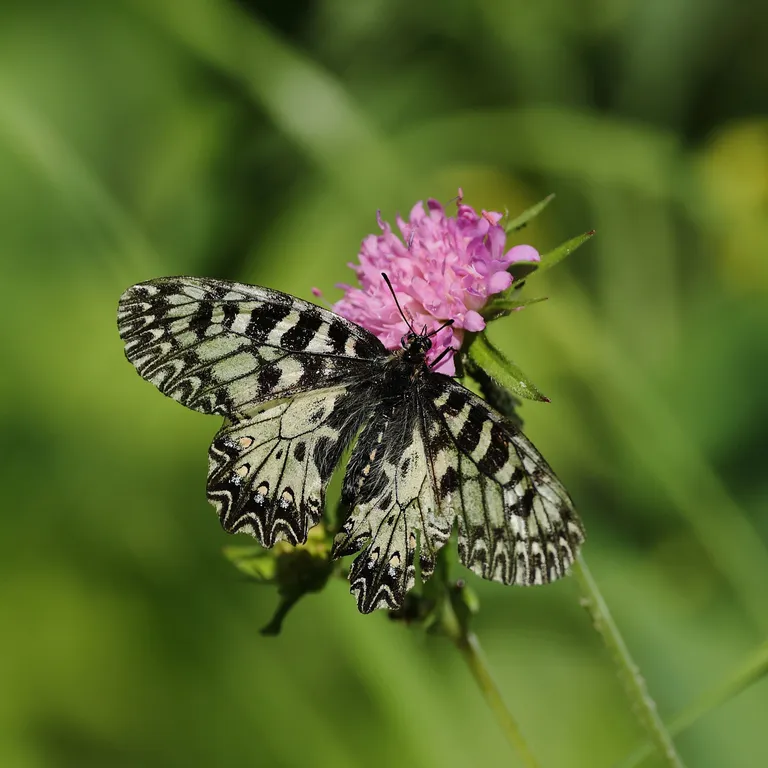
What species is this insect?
Zerynthia polyxena
